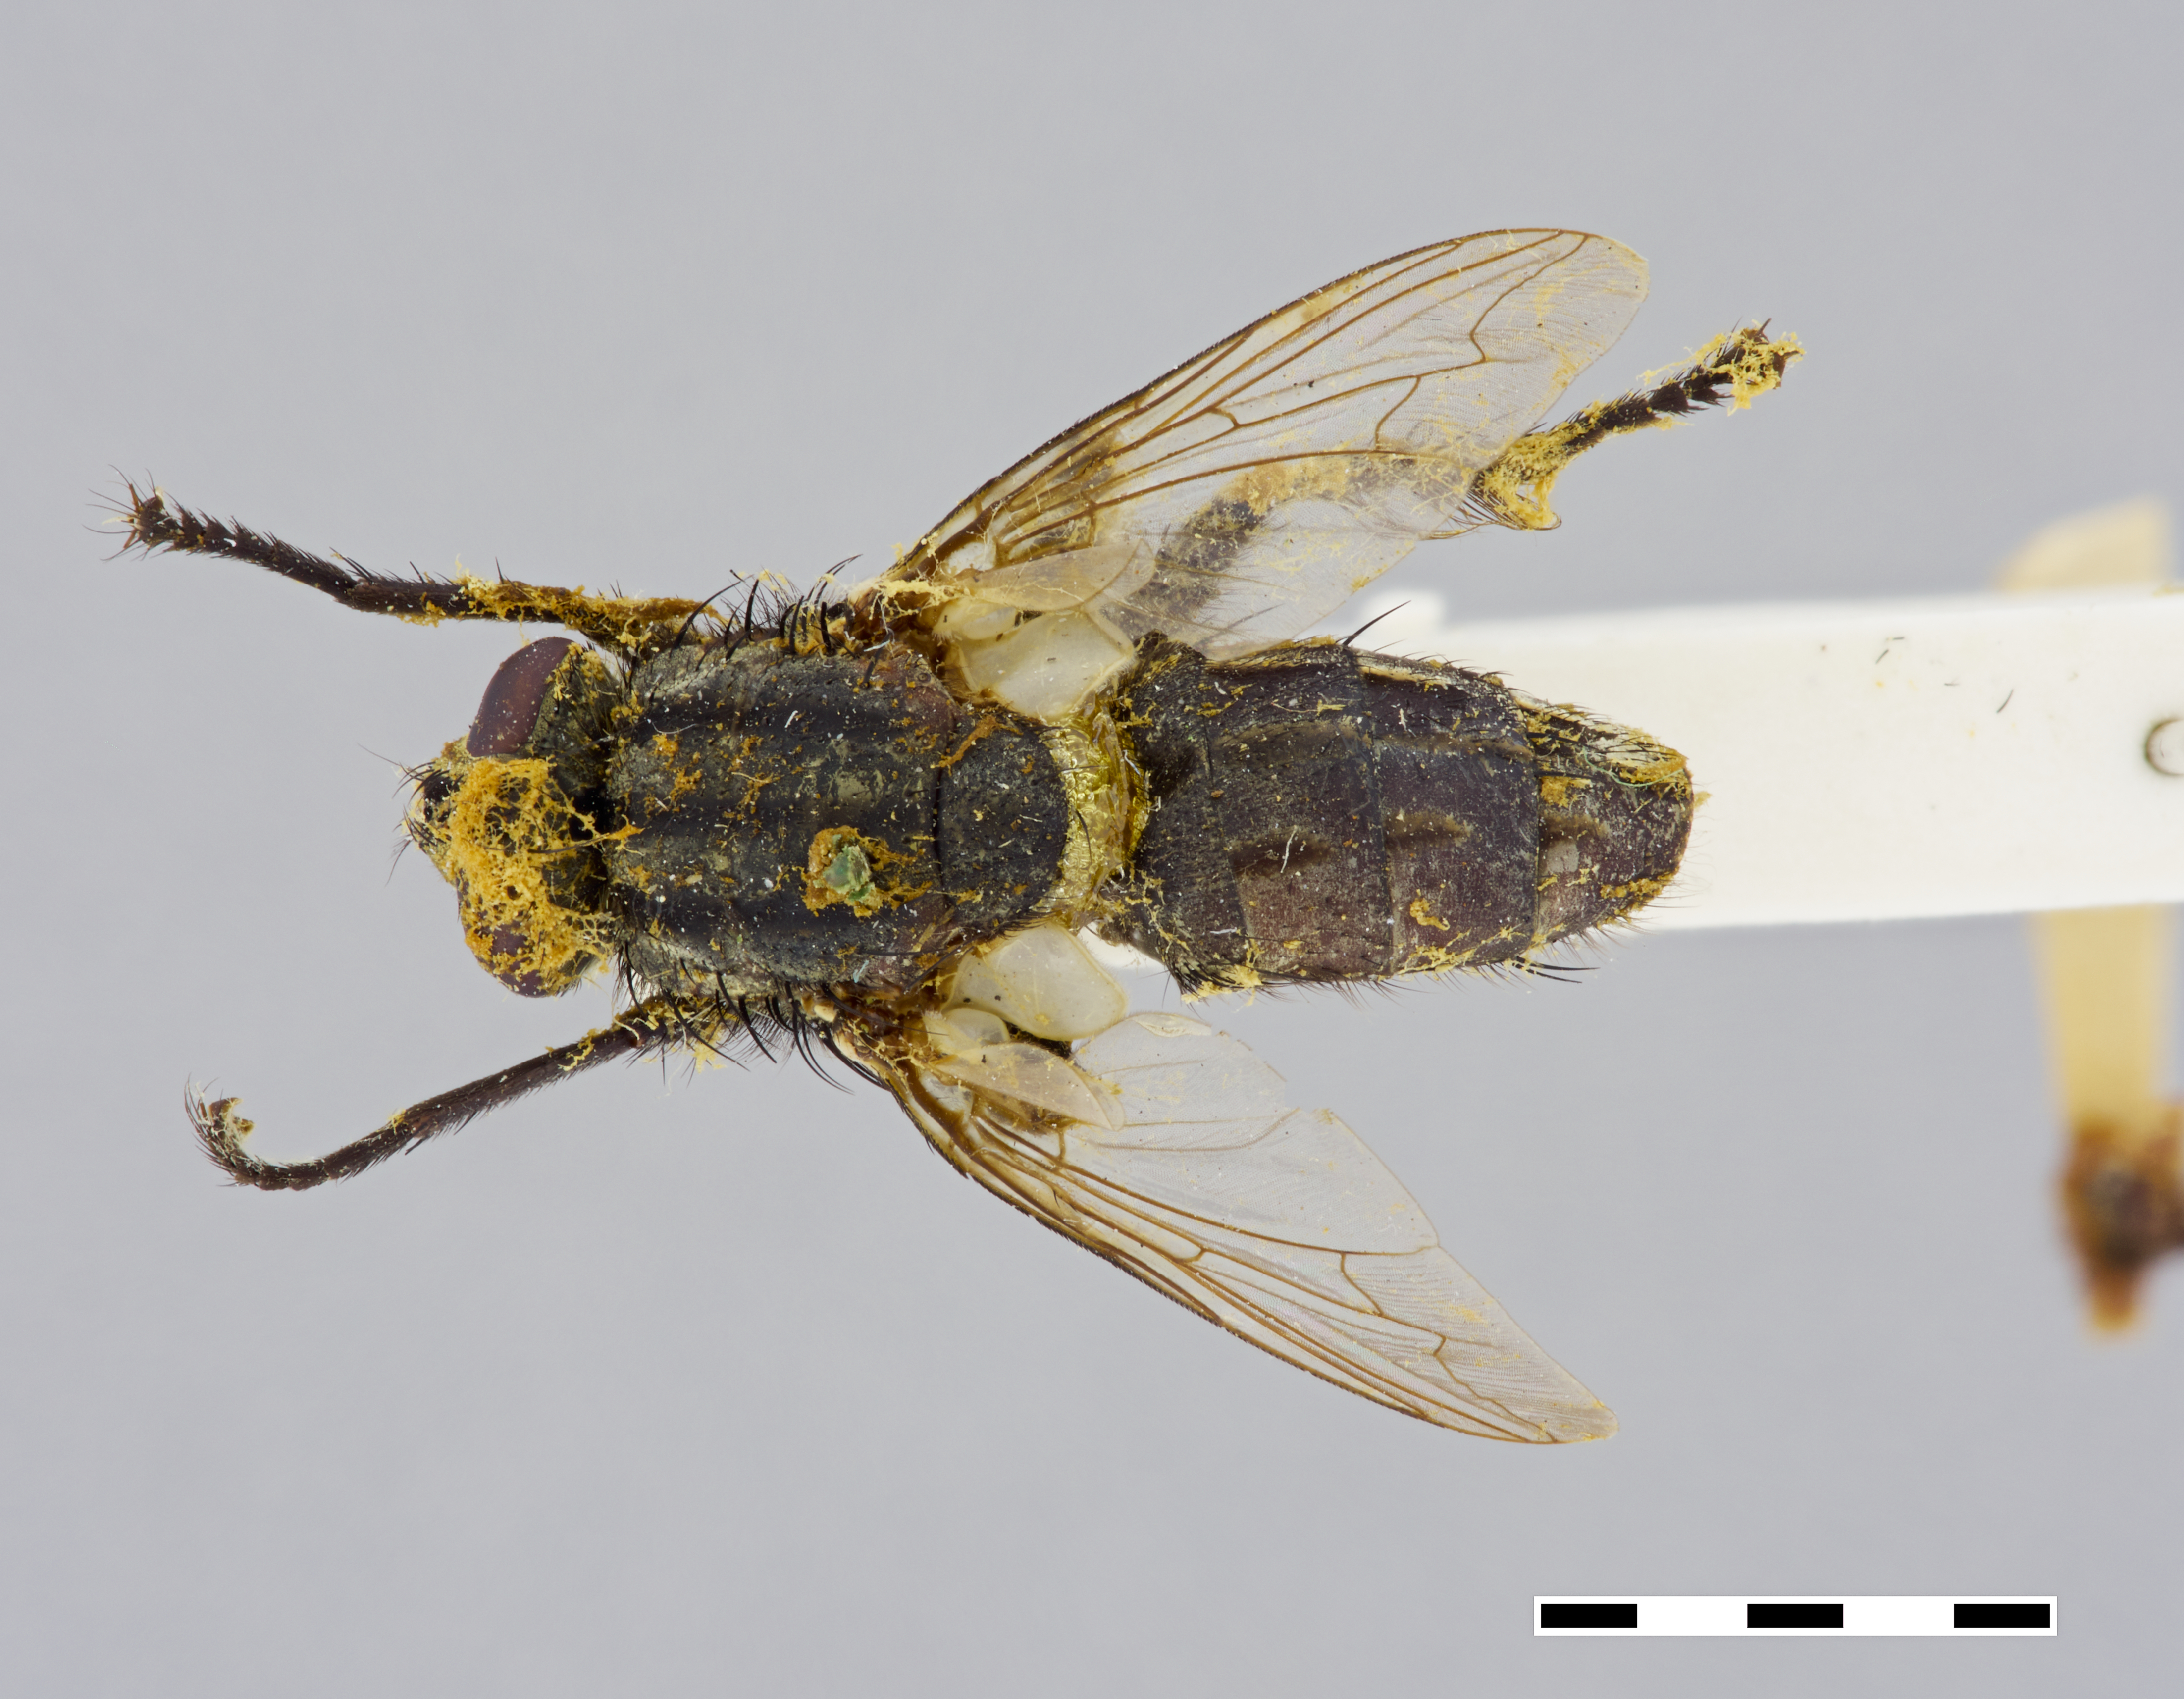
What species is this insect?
Sarcophaga knabi (also Parasarcophaga knabi)
